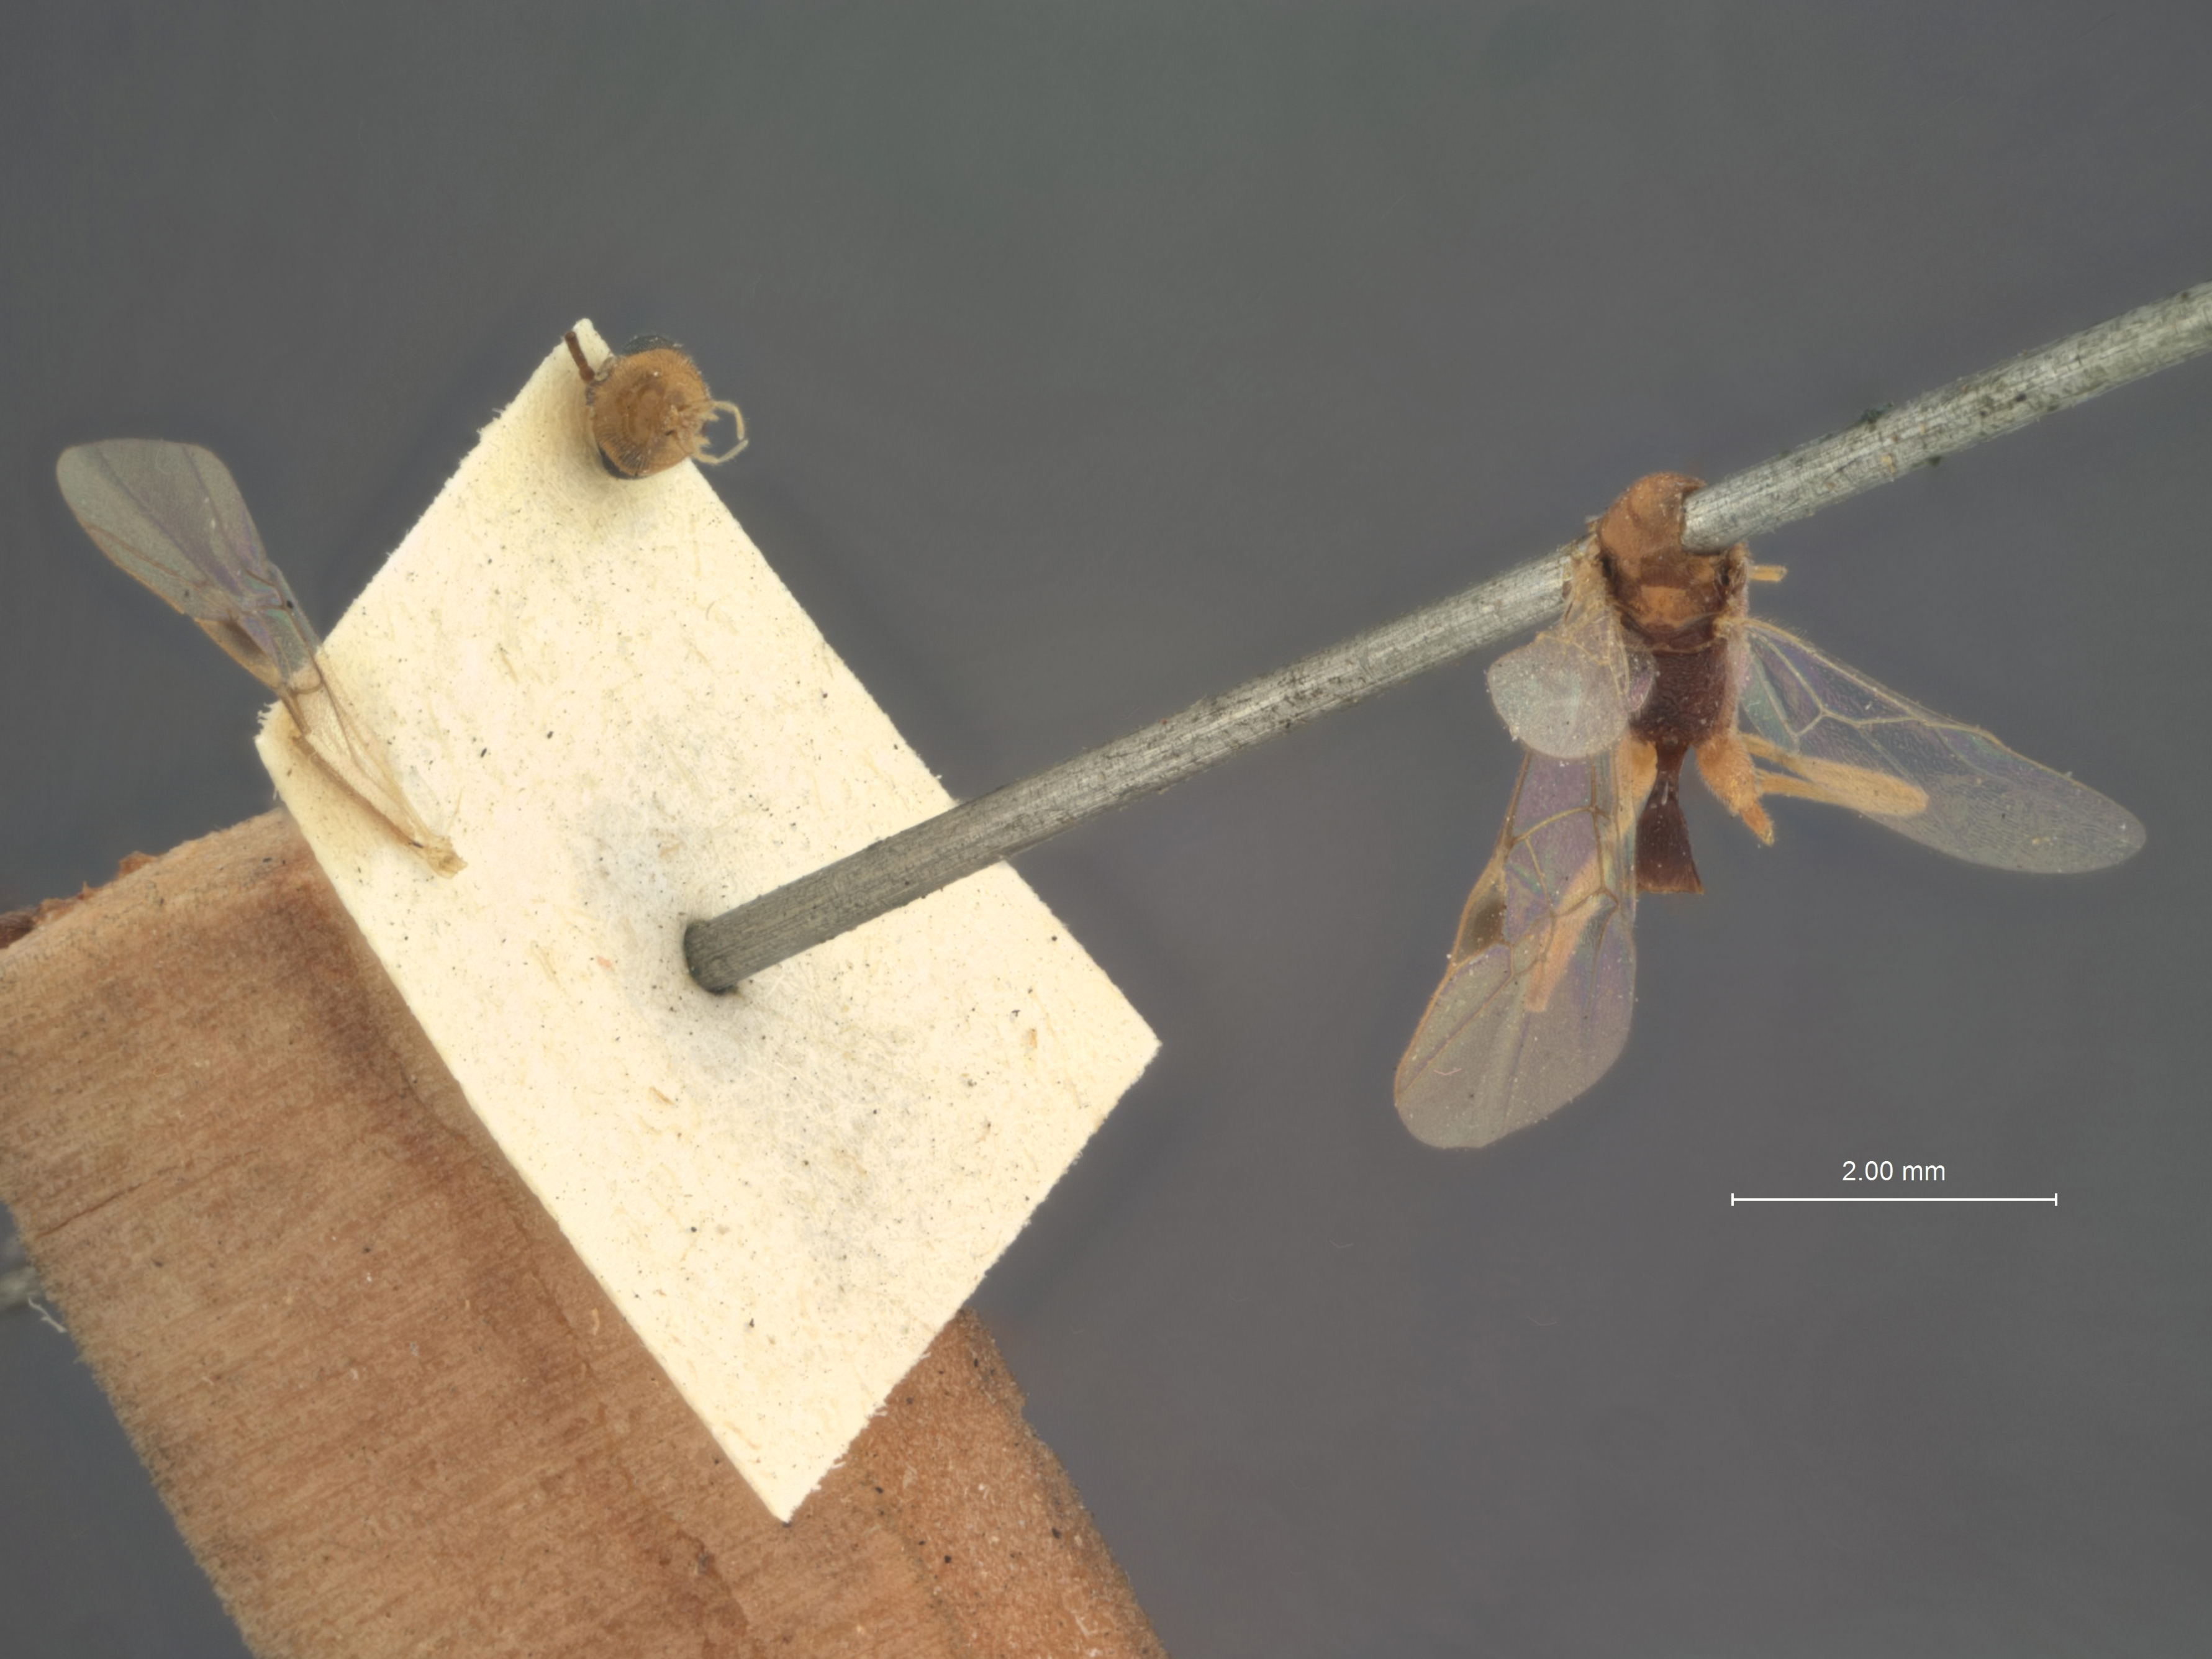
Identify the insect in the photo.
Perilitus indagator
